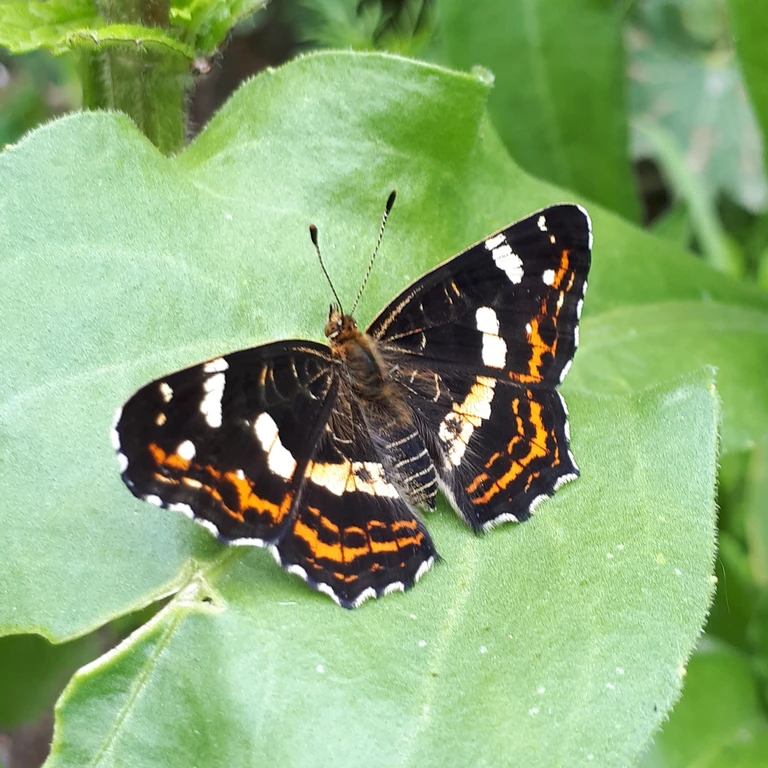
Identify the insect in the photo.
Araschnia levana
